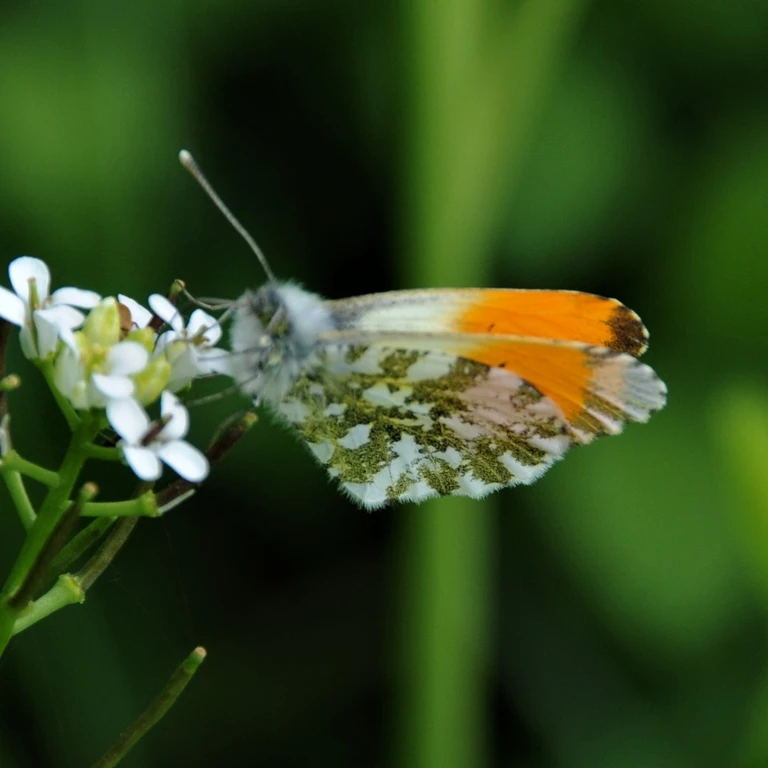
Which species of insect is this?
Anthocharis cardamines
